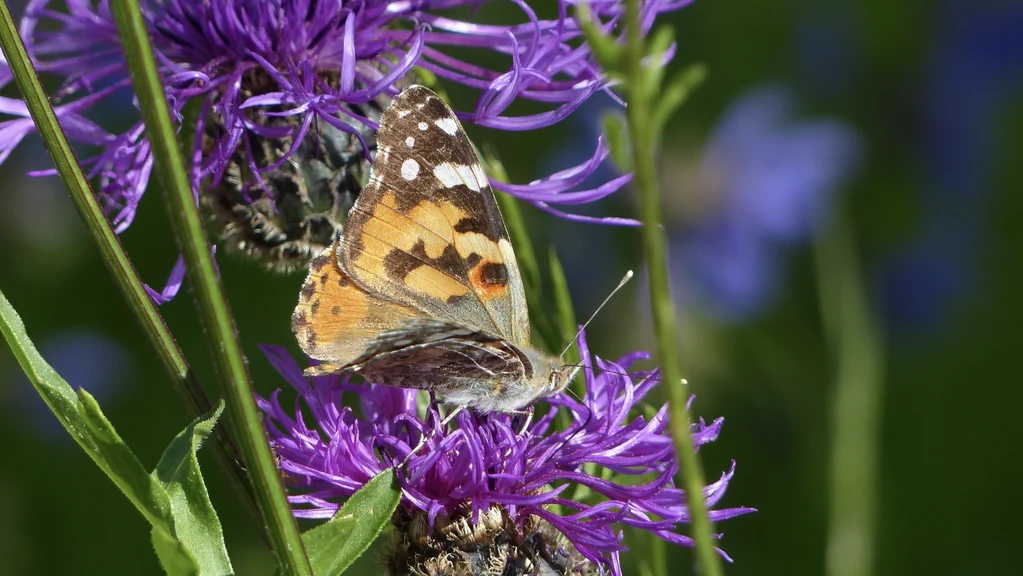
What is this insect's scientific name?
Vanessa cardui
